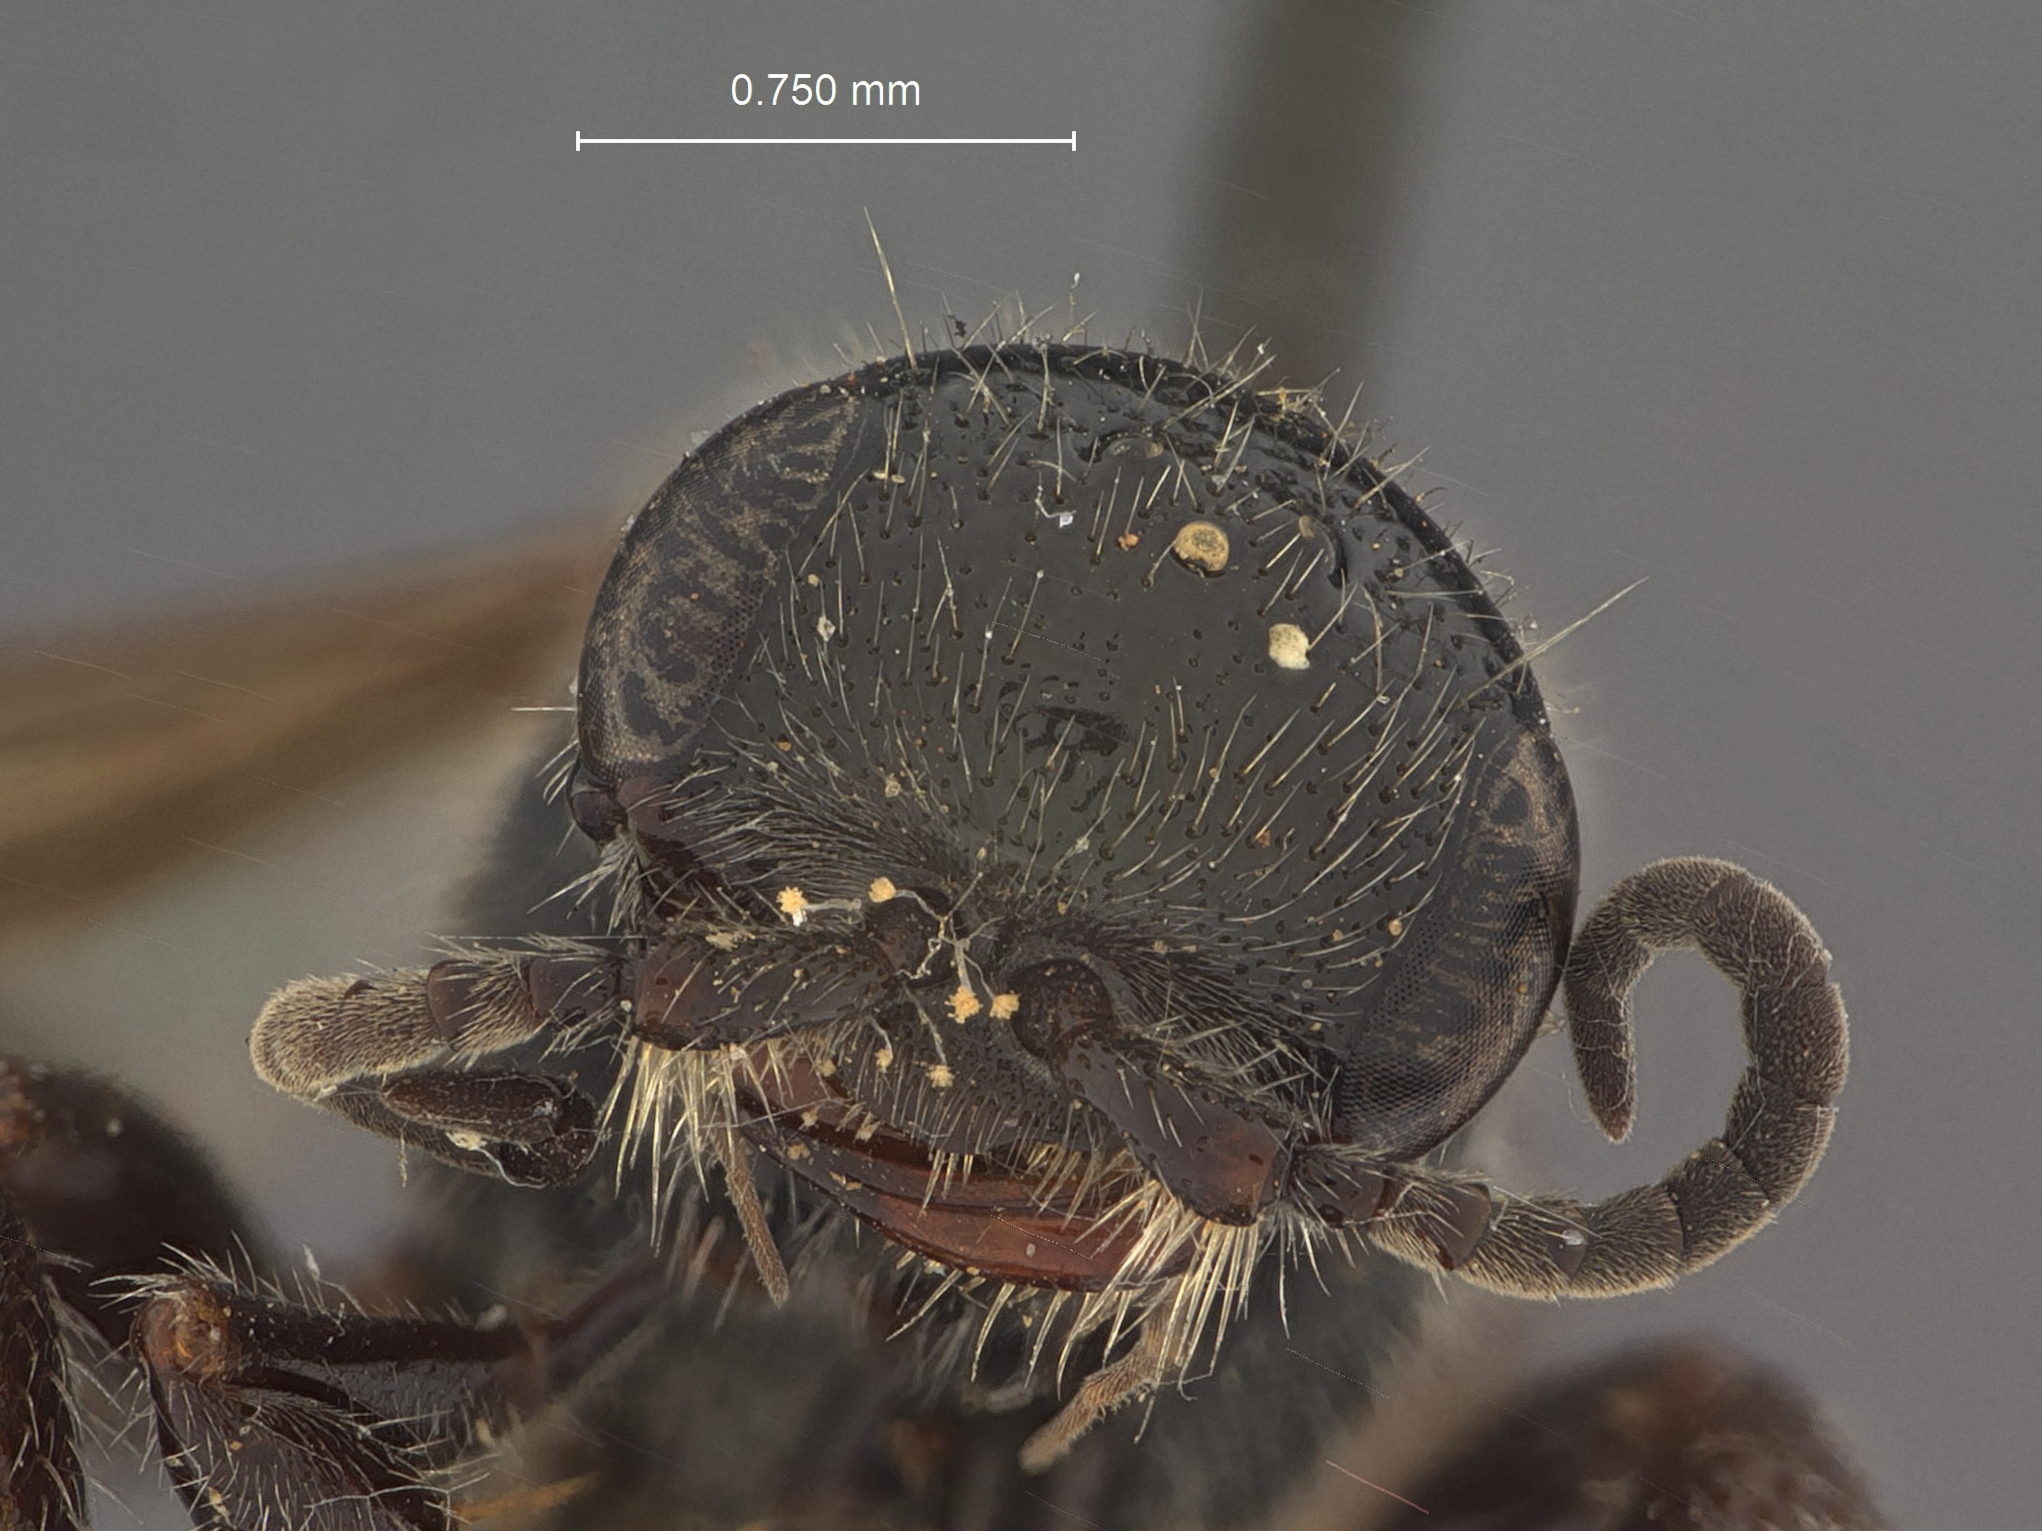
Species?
Tiphia ovidorsalis
